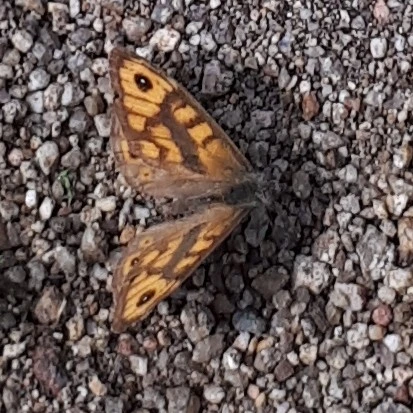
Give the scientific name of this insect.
Lasiommata megera (also Pararge megera)
